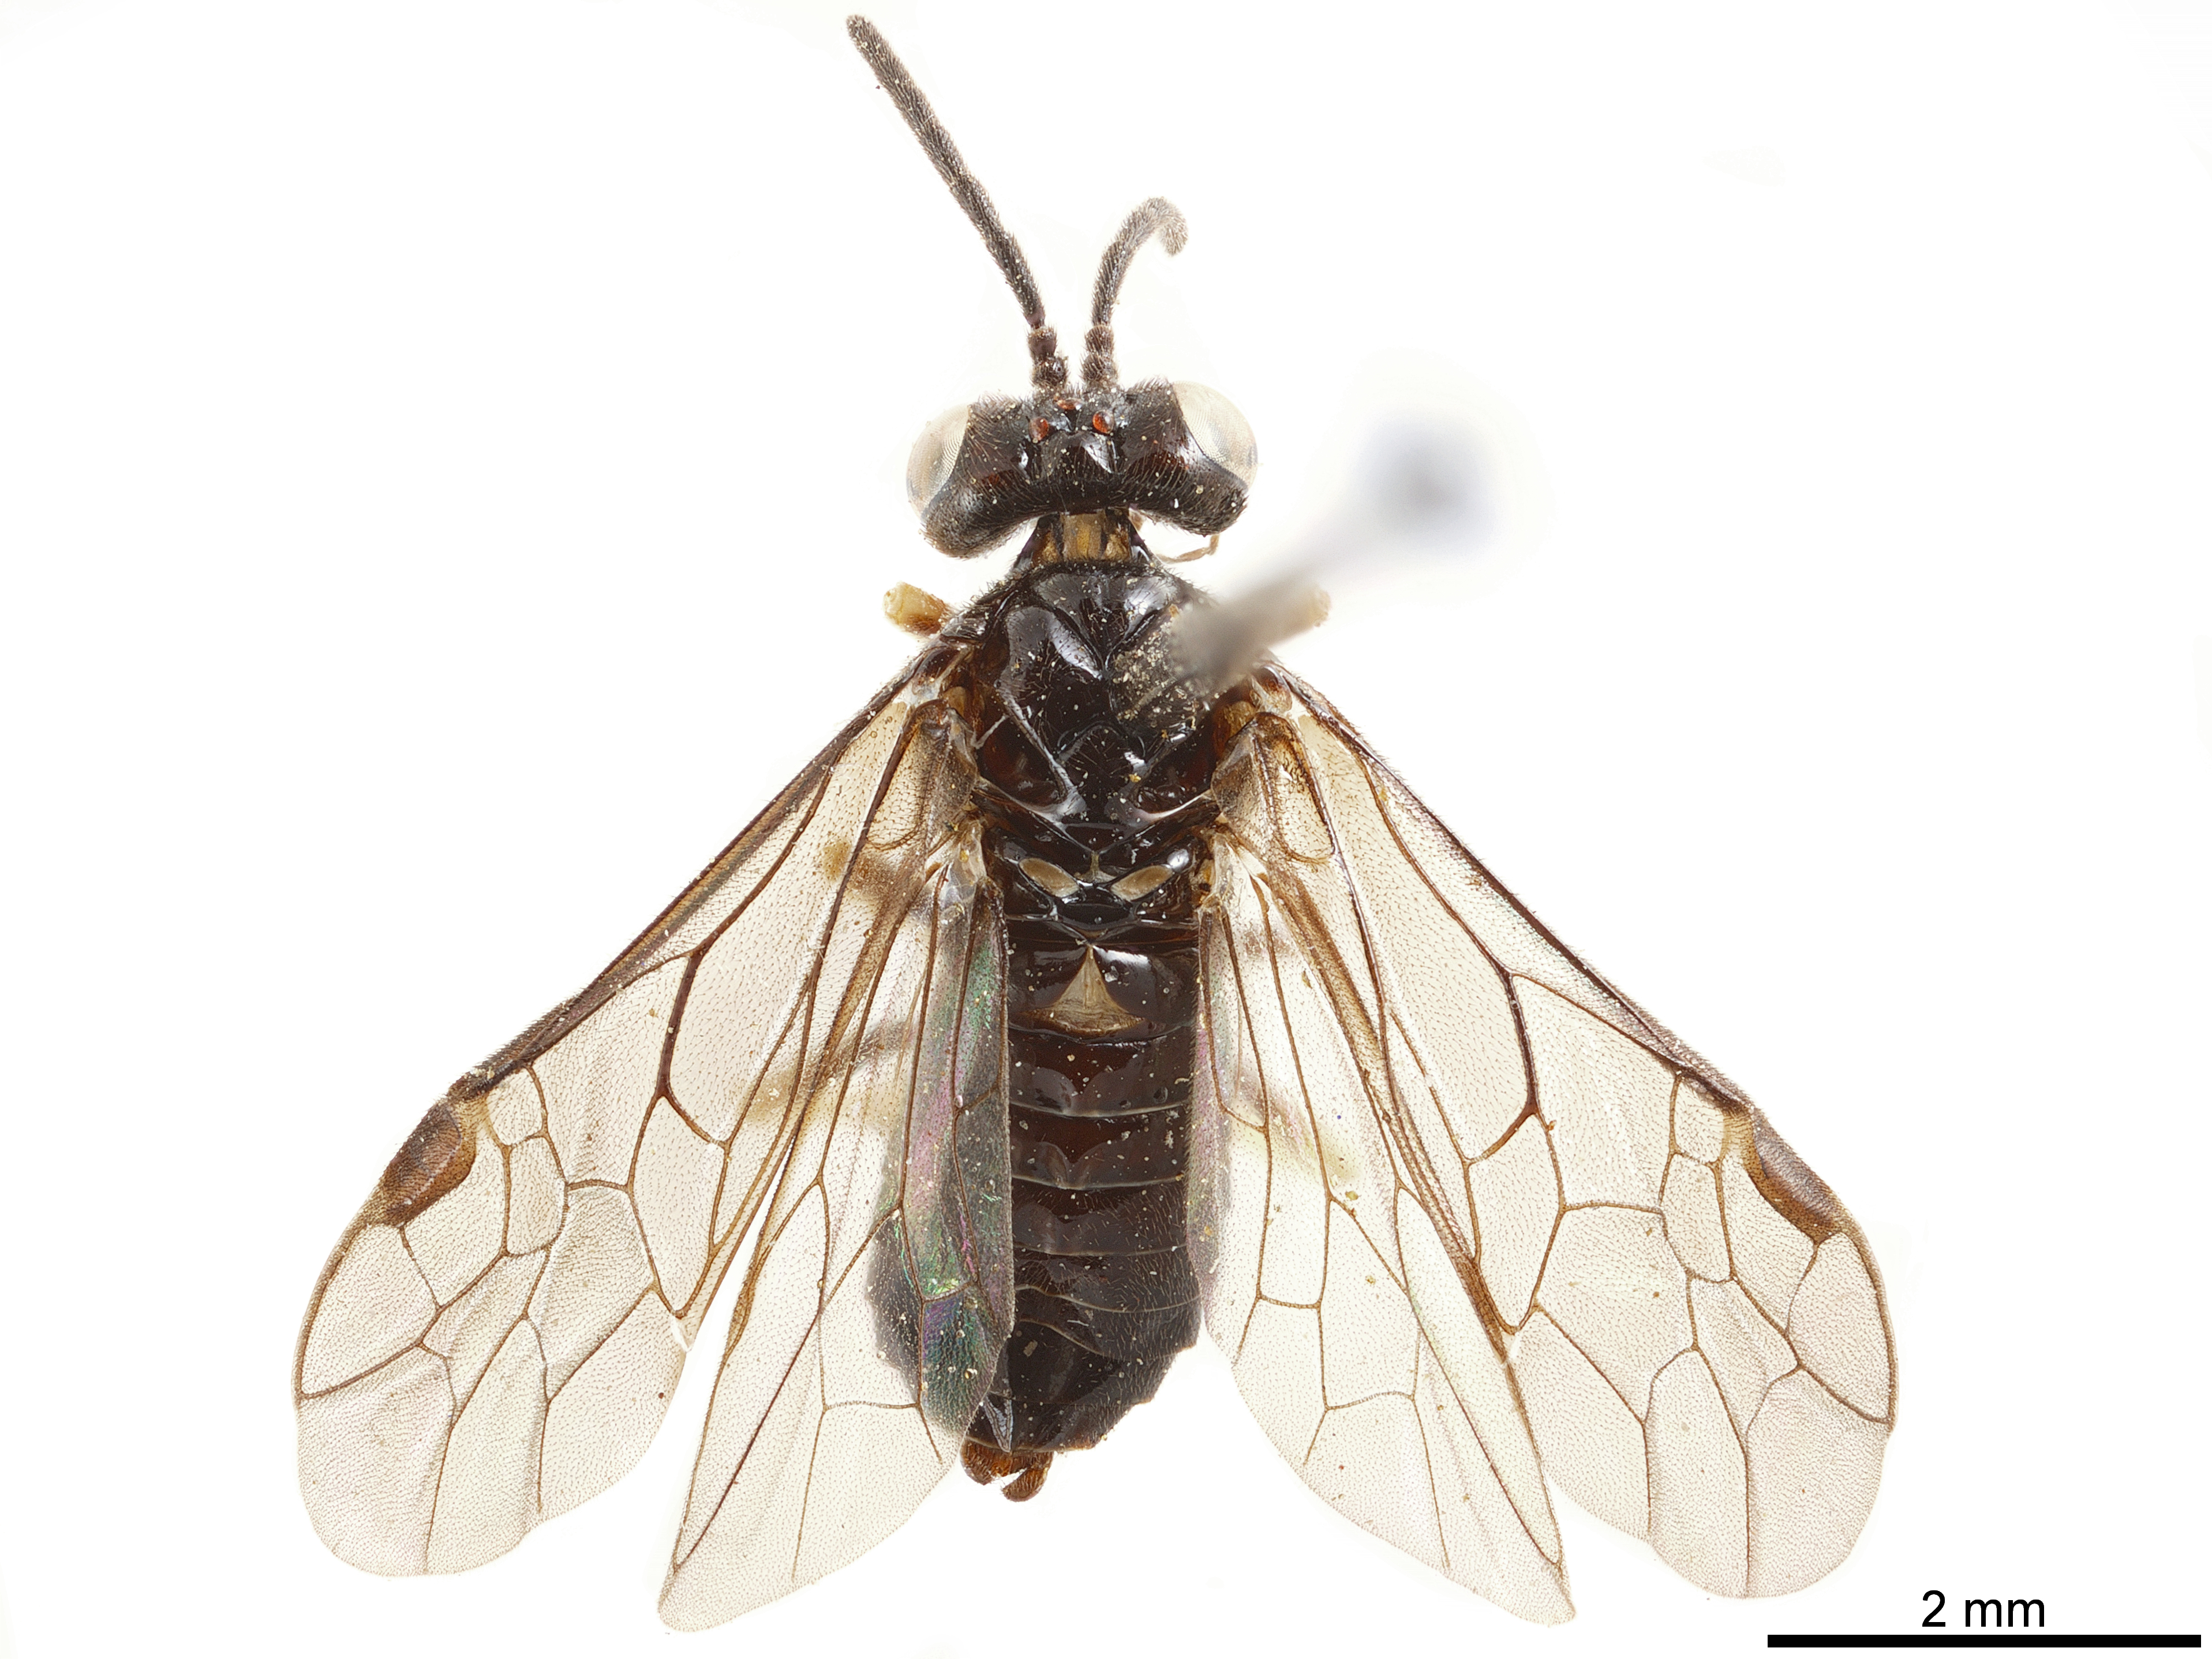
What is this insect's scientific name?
Loopica nigrescens
